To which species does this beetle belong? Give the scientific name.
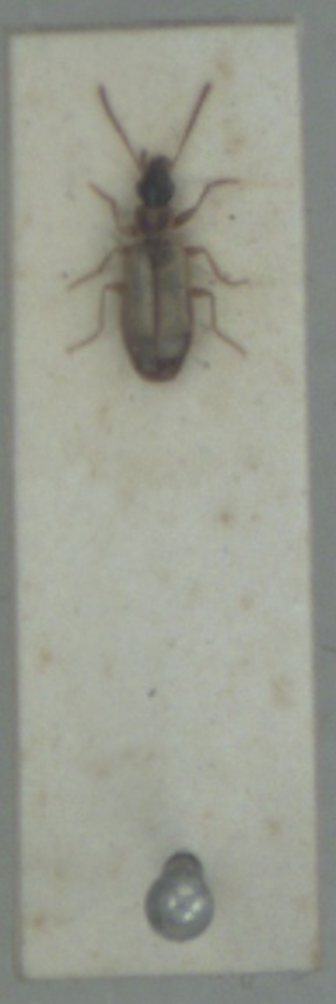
Philorhizus melanocephalus
